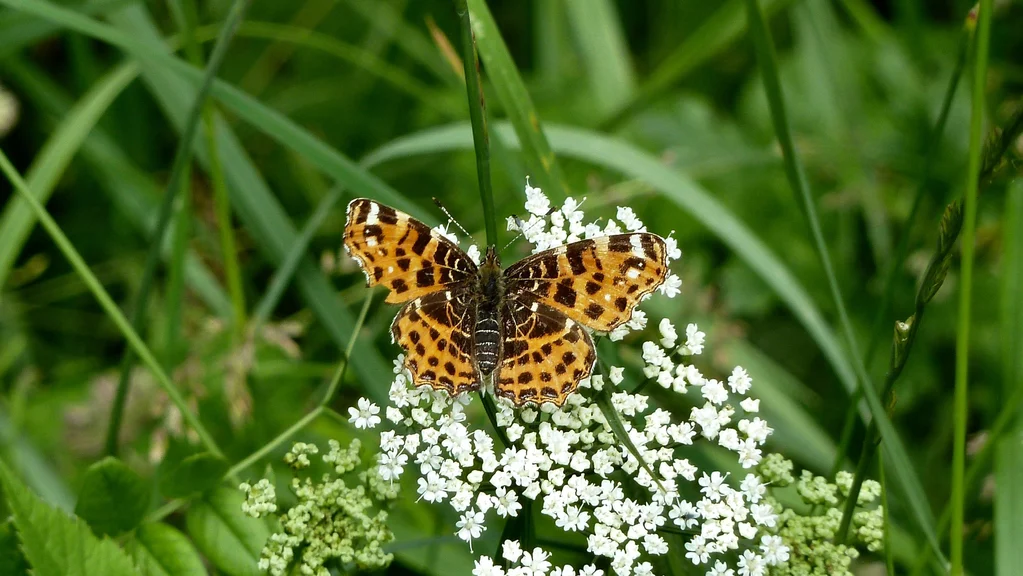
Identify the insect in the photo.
Araschnia levana
